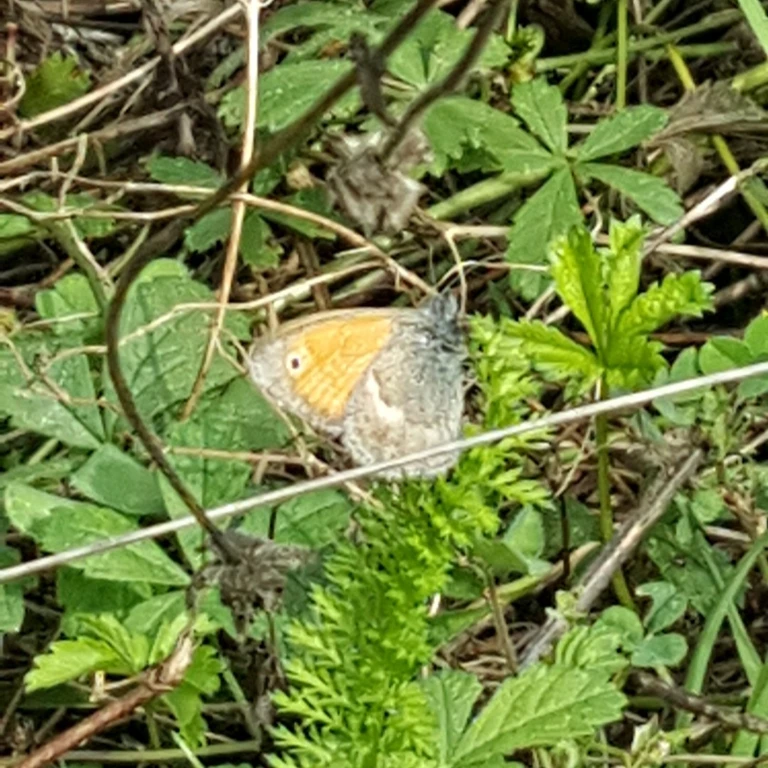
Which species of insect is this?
Coenonympha pamphilus
